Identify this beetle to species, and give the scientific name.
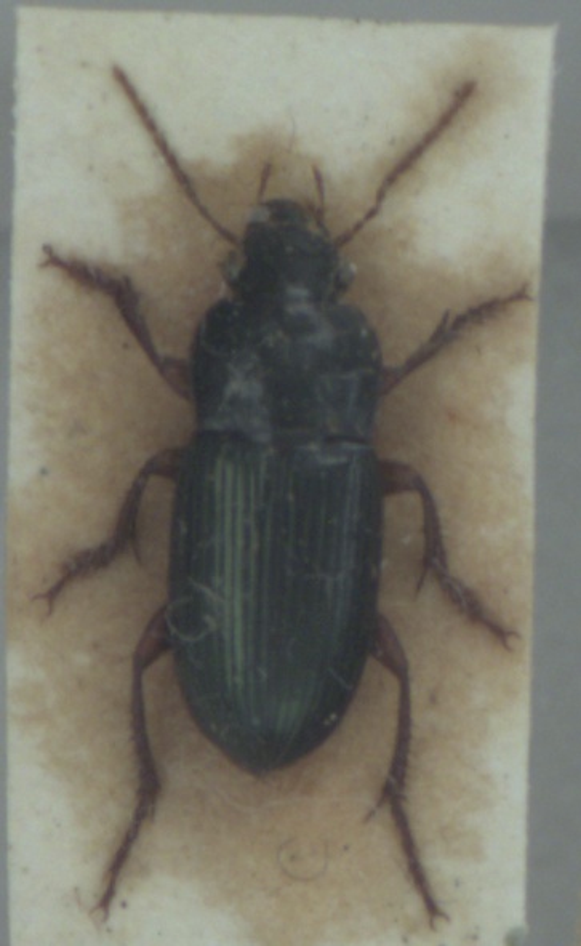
Harpalus smaragdinus
